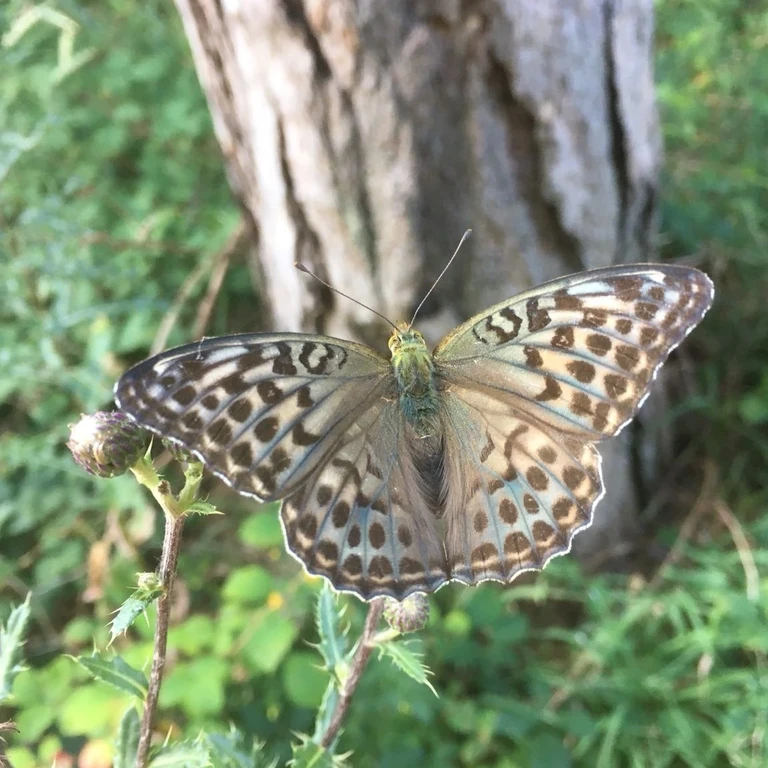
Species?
Argynnis paphia
